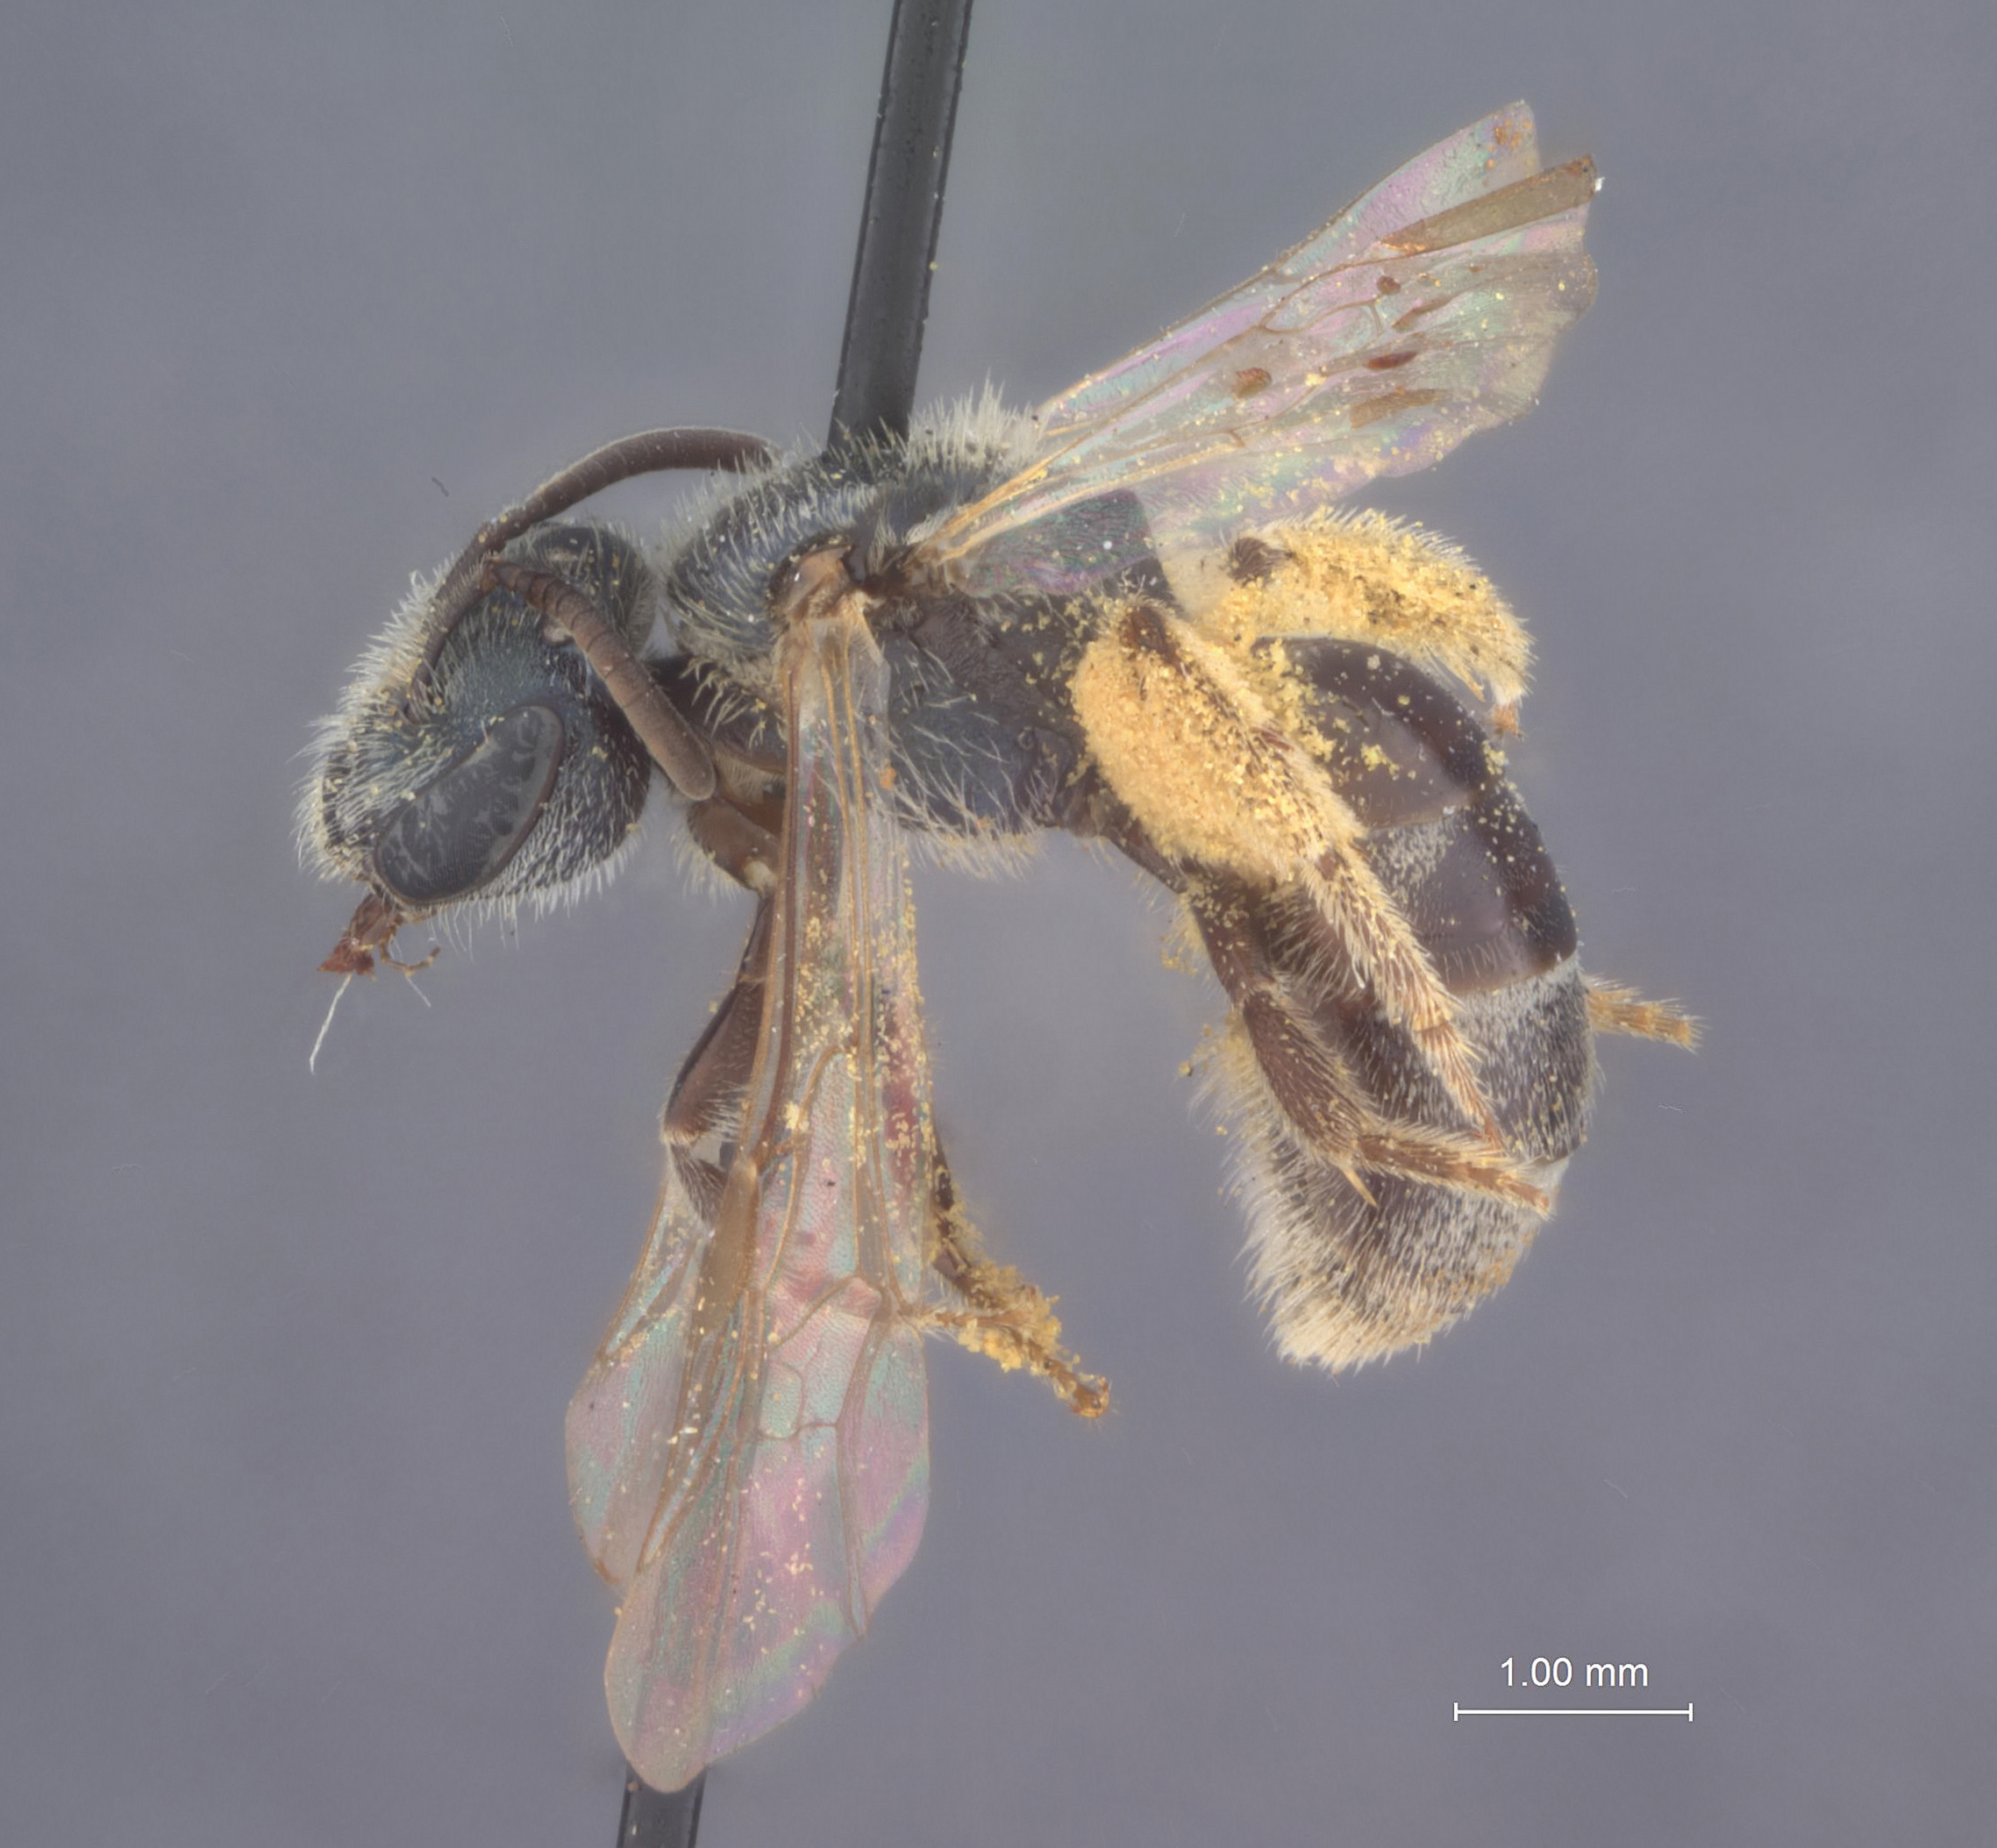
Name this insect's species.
Halictus phaceliarum
